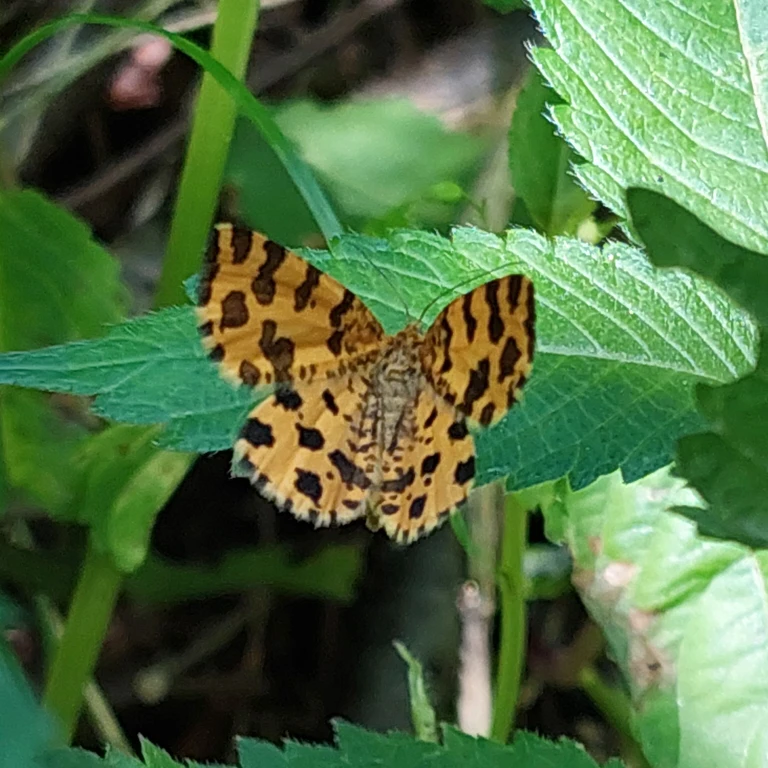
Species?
Pseudopanthera macularia
